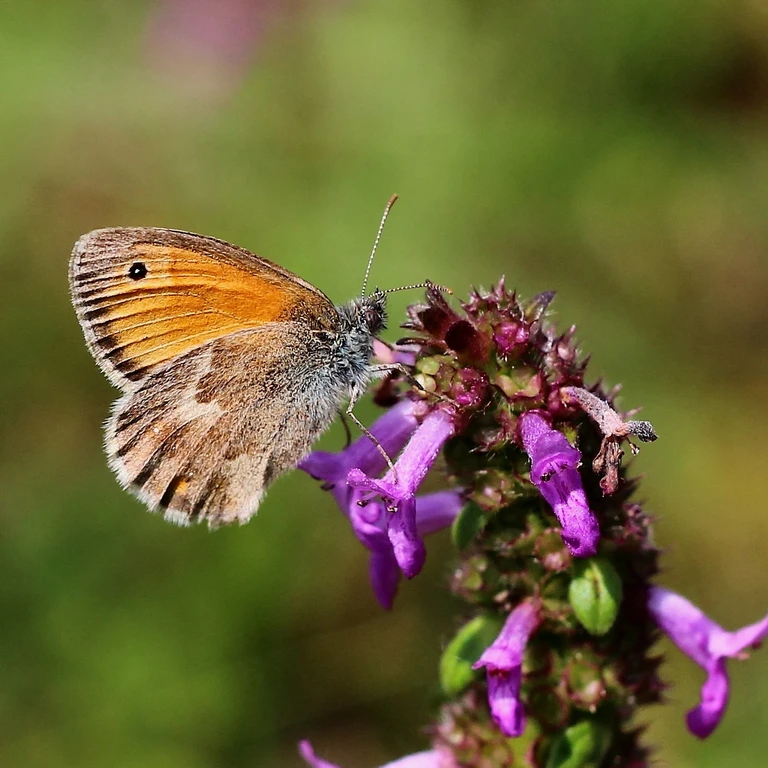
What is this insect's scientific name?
Coenonympha pamphilus
